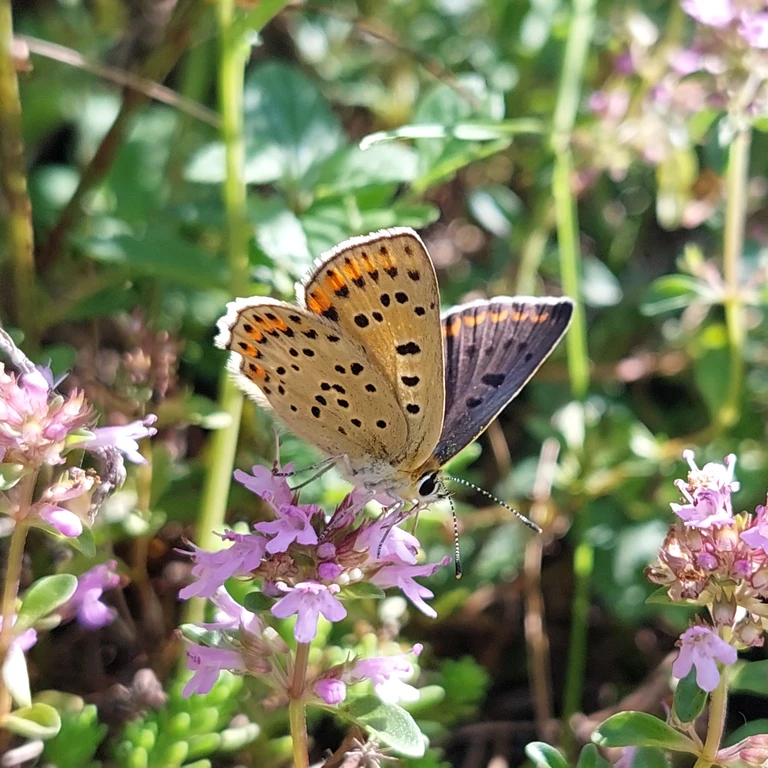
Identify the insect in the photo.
Lycaena tityrus (also Loweia tityrus)
